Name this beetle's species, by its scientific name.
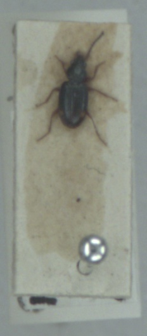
Bembidion assimile
